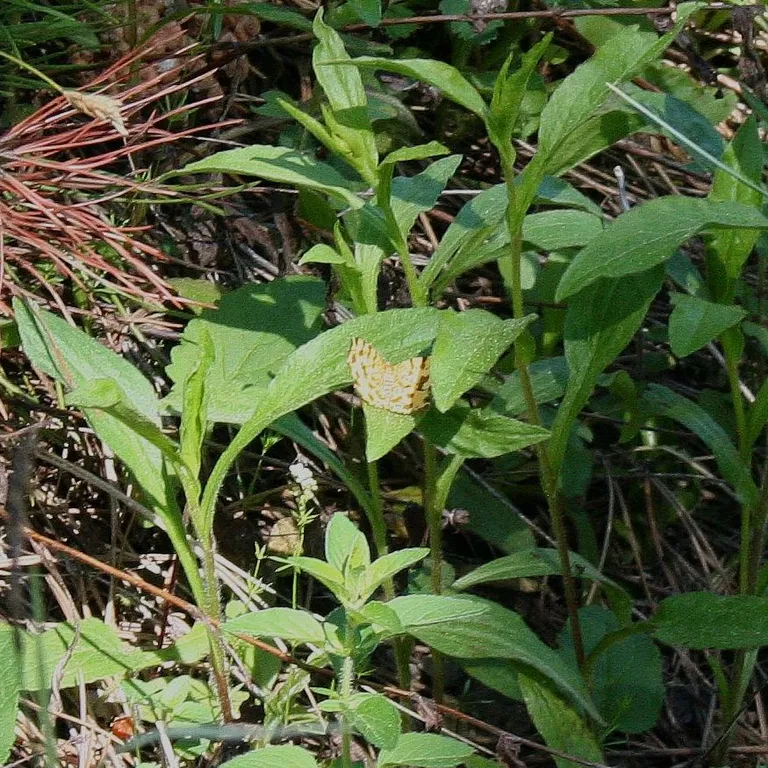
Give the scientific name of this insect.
Pseudopanthera macularia
